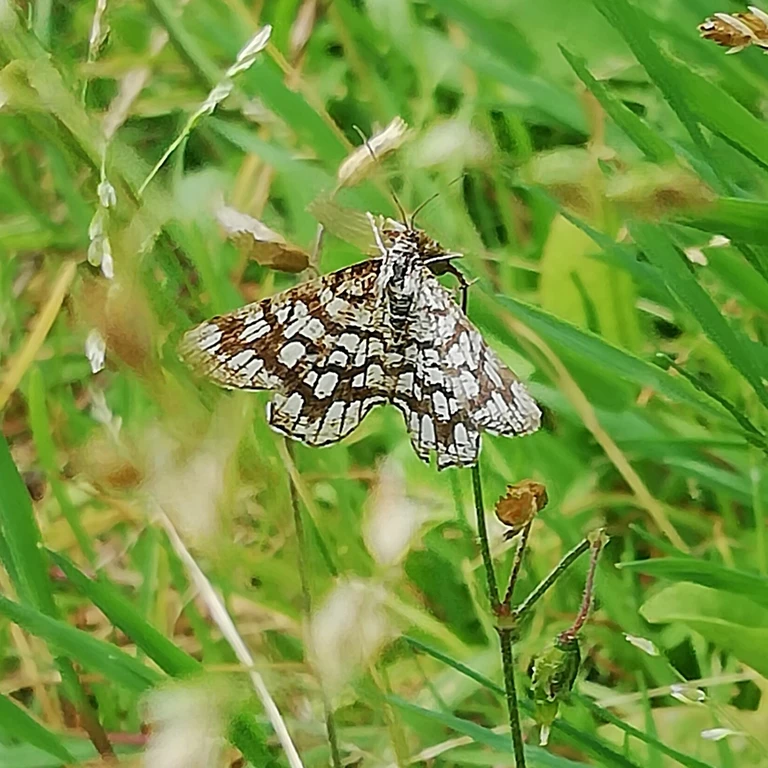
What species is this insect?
Chiasmia clathrata
